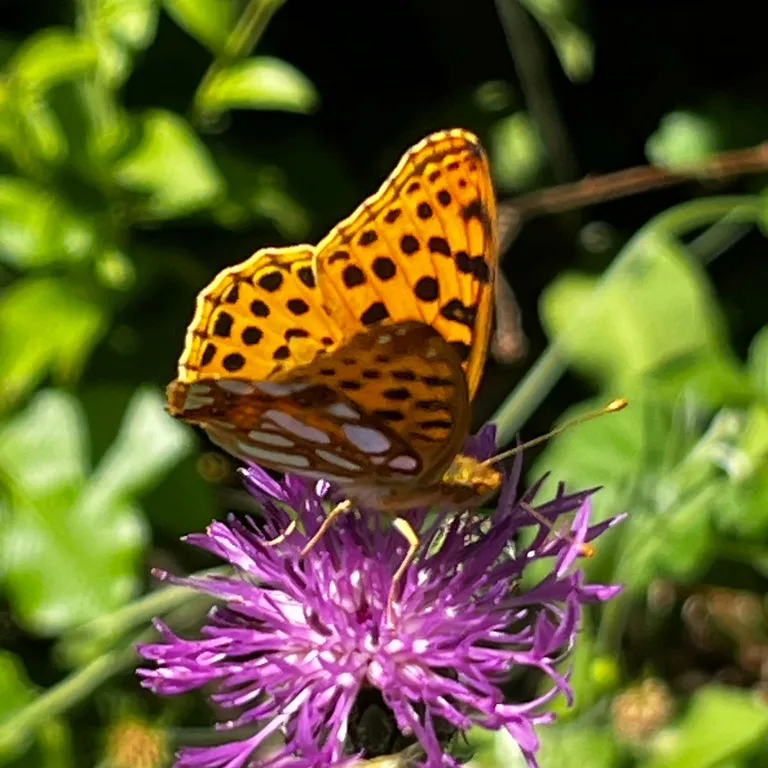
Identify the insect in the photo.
Issoria lathonia
